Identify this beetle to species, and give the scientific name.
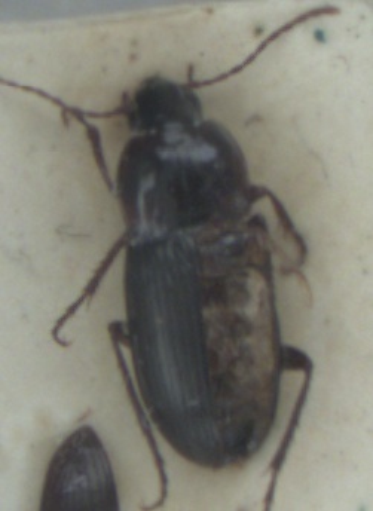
Calathus melanocephalus
